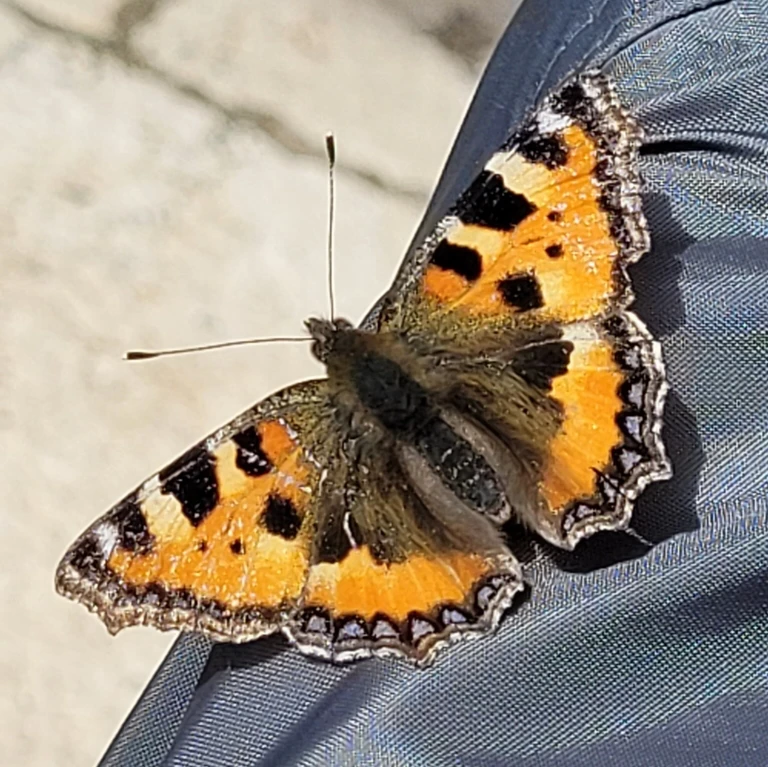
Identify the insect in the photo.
Aglais urticae
